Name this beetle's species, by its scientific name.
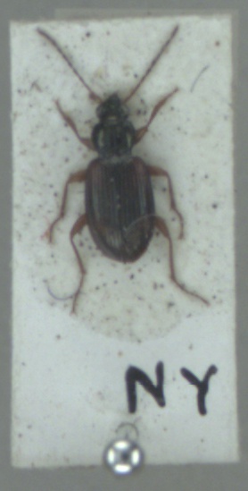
Bembidion tetracolum
